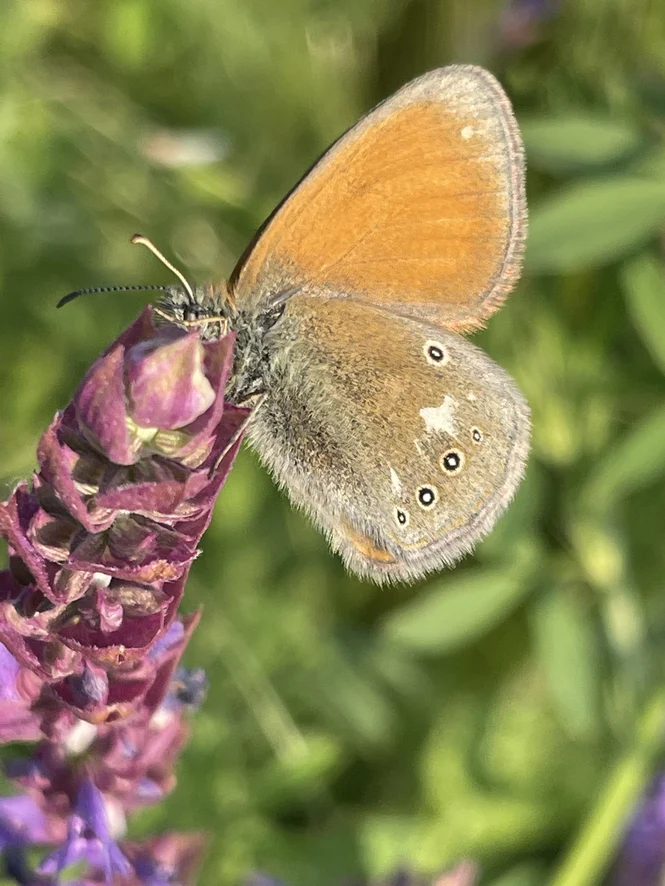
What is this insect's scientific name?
Coenonympha glycerion (also Coenonympha iphis)
